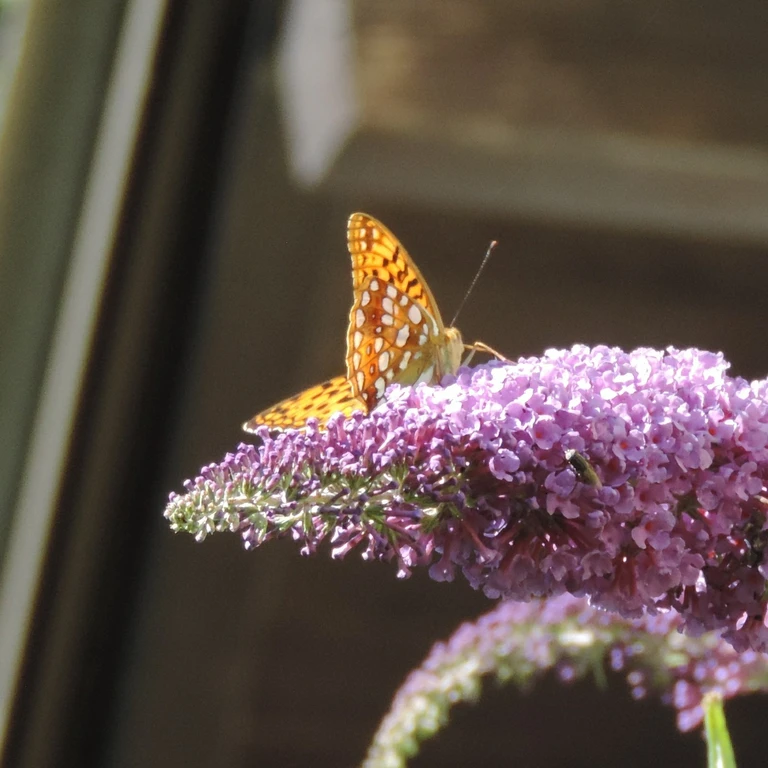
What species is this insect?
Fabriciana adippe
